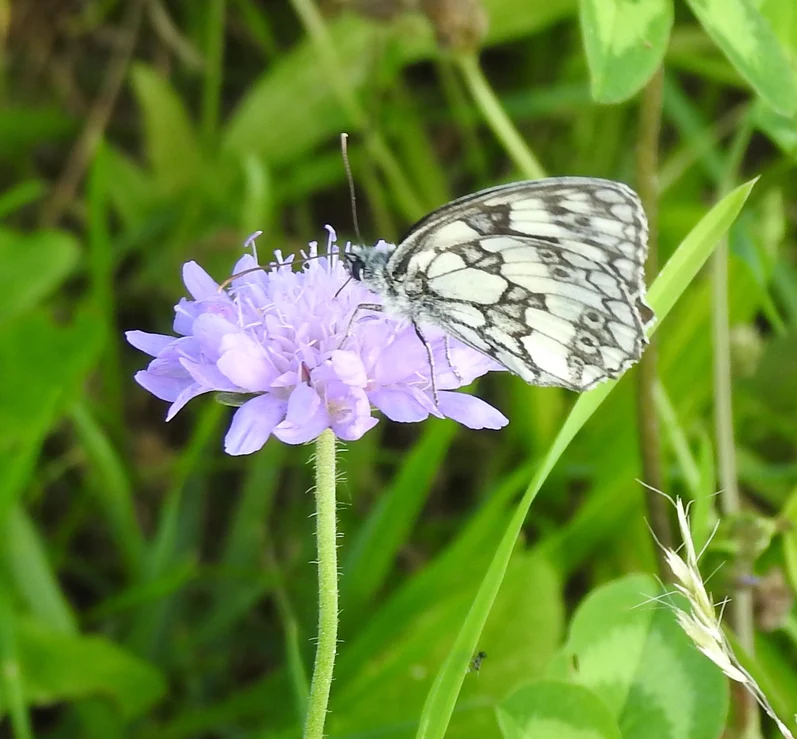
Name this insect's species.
Melanargia galathea
